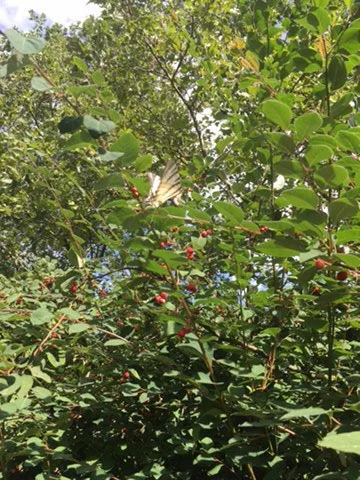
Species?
Iphiclides podalirius
